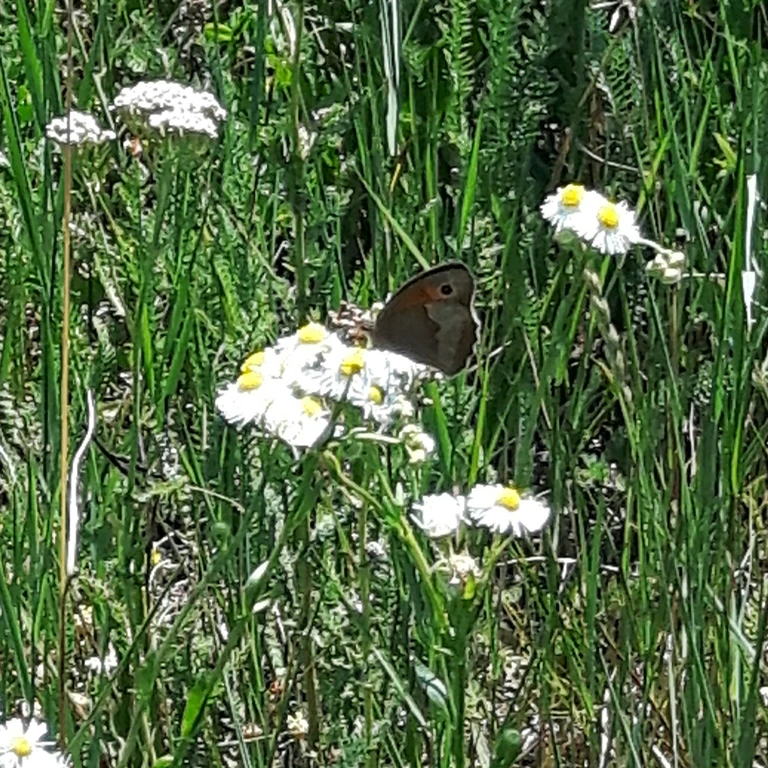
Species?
Maniola jurtina
